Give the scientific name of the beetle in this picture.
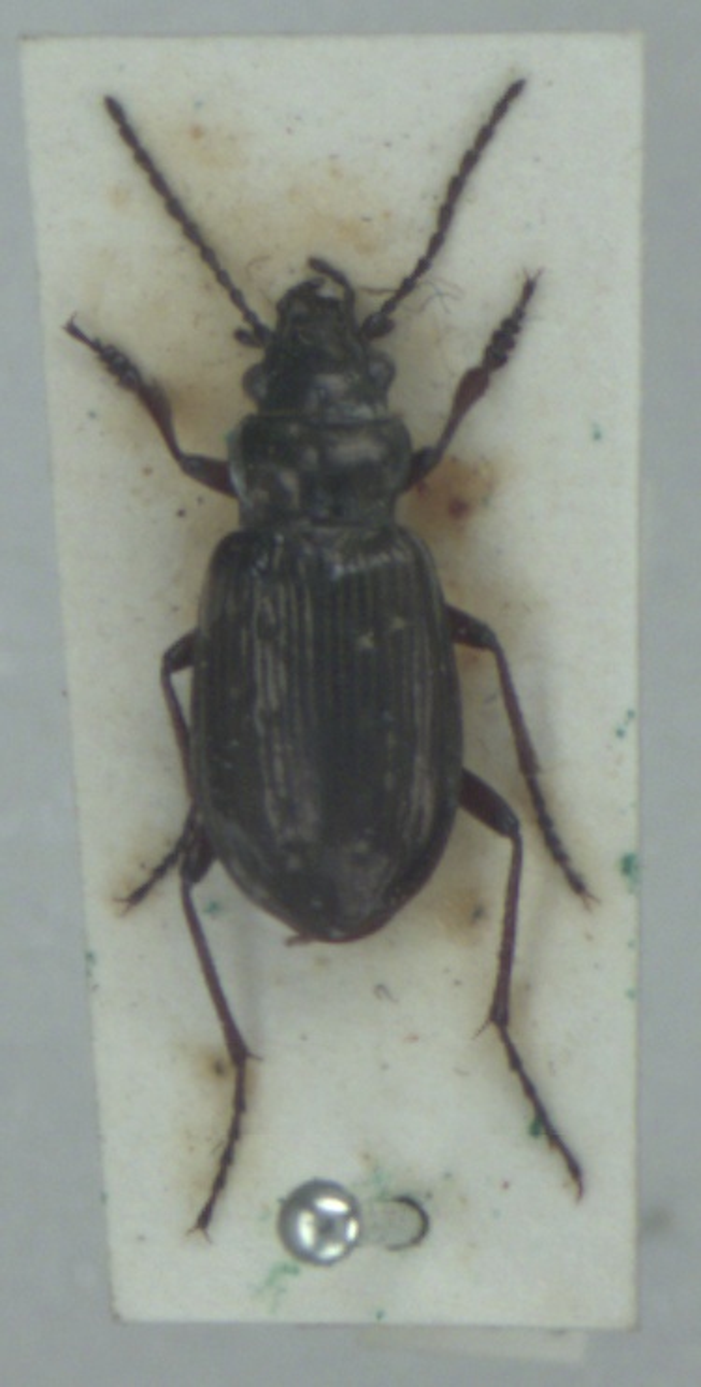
Pelophila borealis
